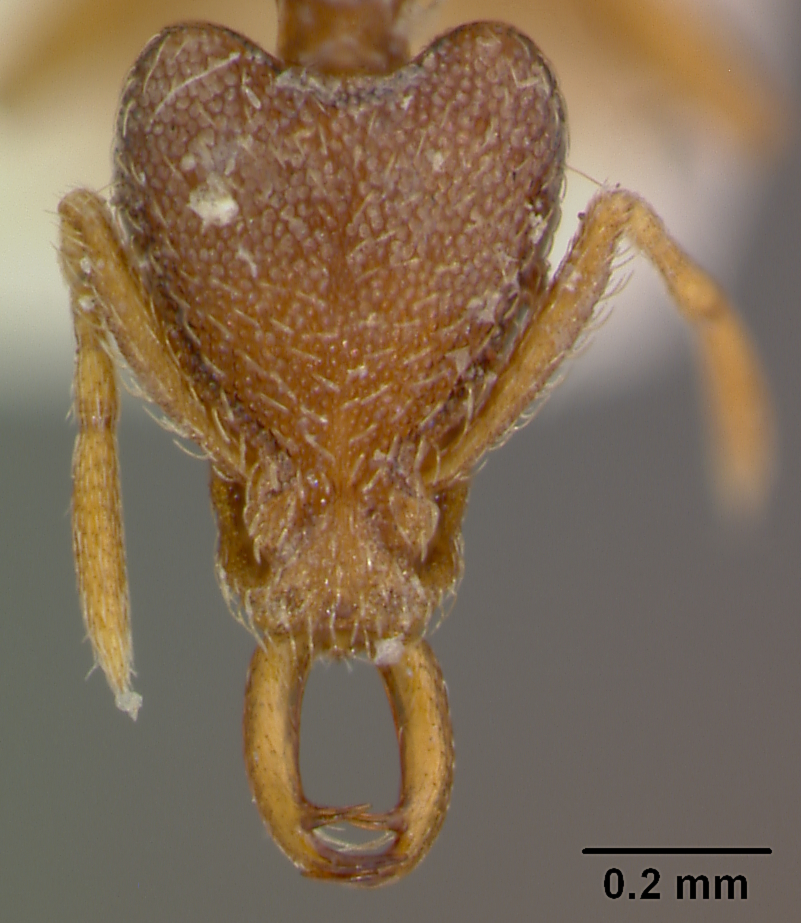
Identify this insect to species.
Strumigenys jepsoni
